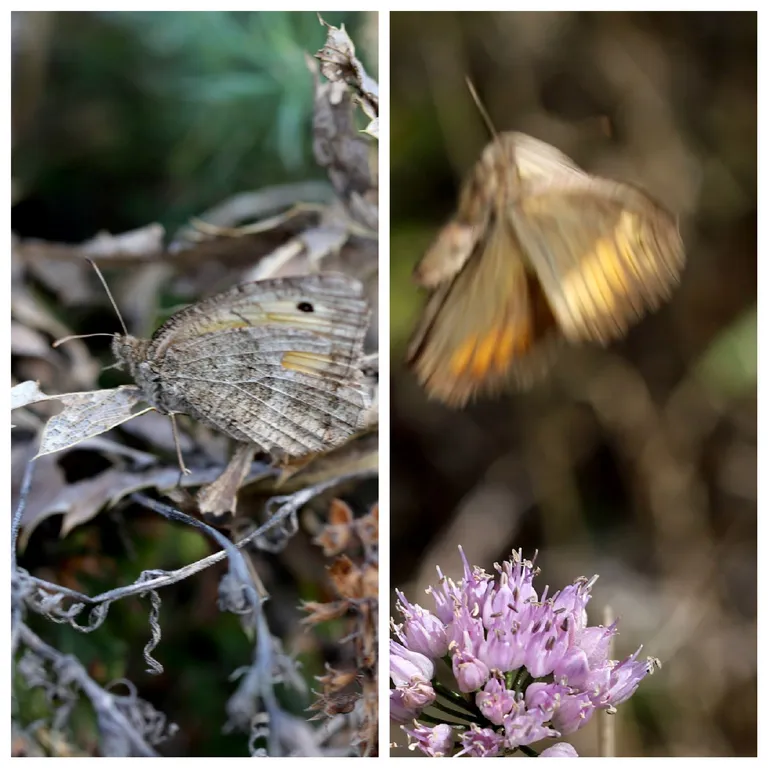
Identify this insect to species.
Arethusana arethusa
